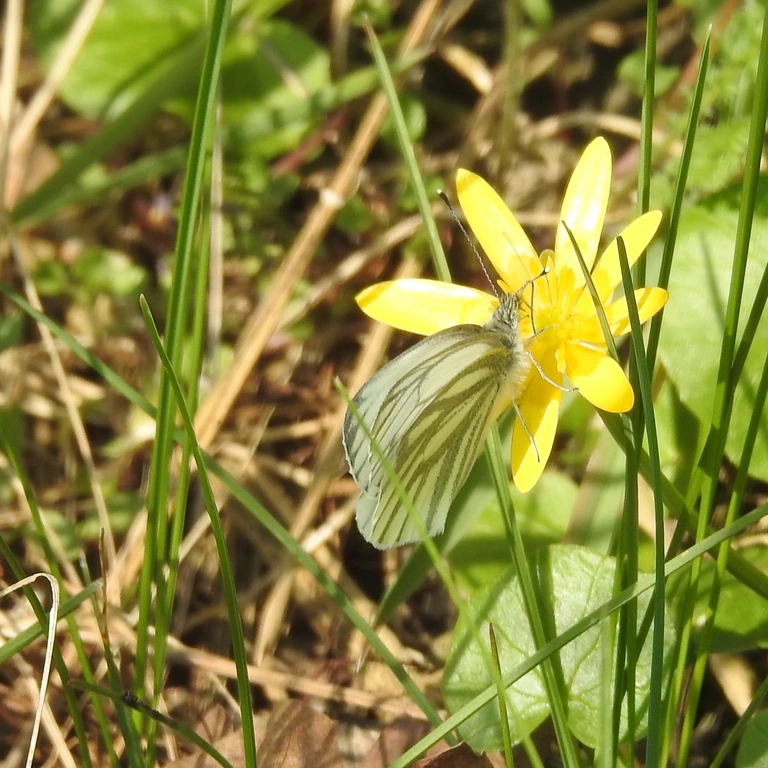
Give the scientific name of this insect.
Pieris napi
